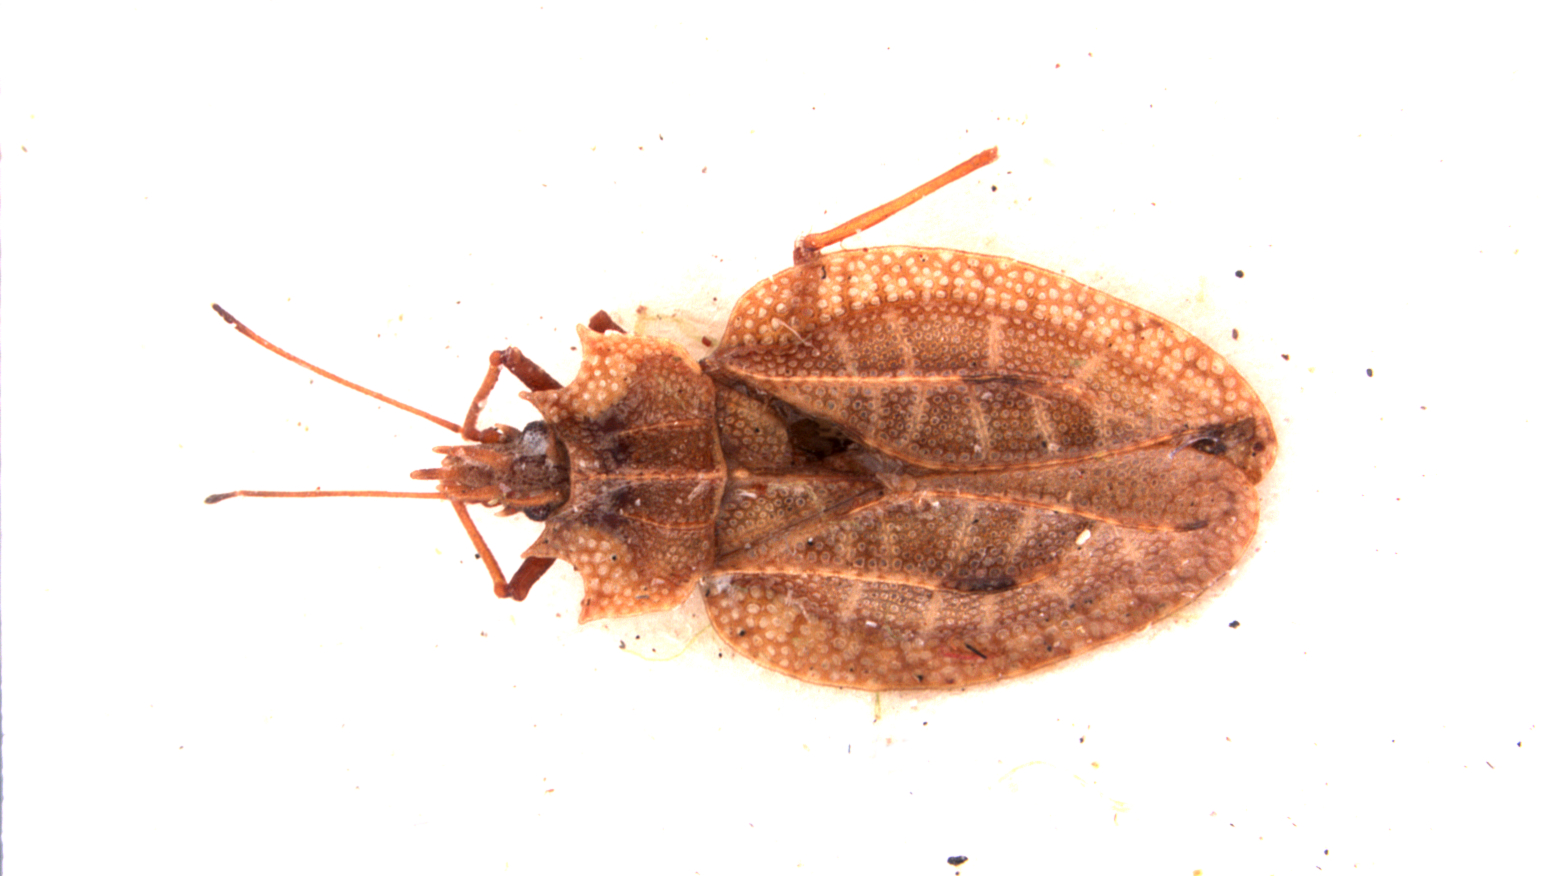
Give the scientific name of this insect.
Phatnoma jinjana
